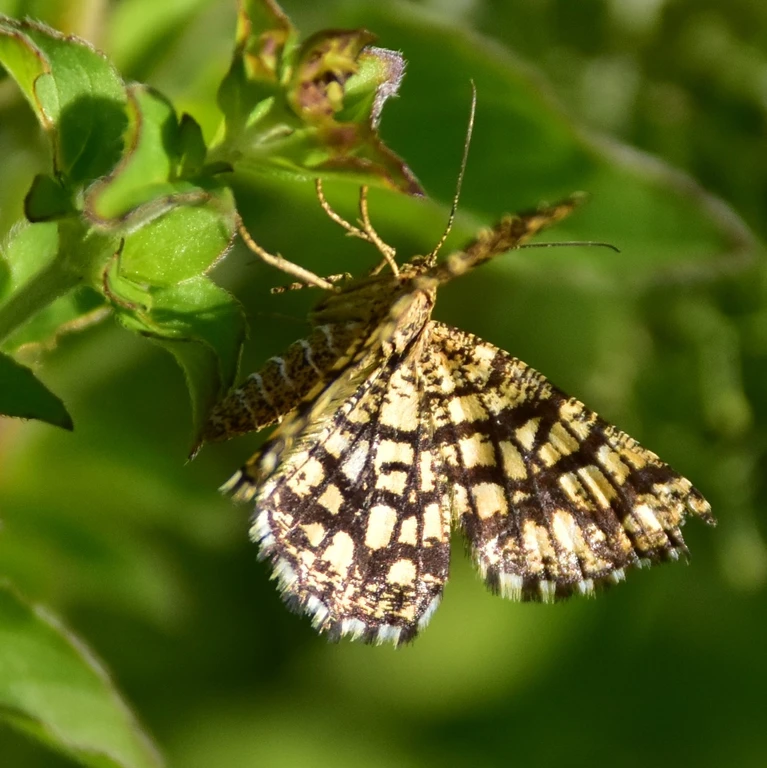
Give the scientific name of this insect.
Chiasmia clathrata
